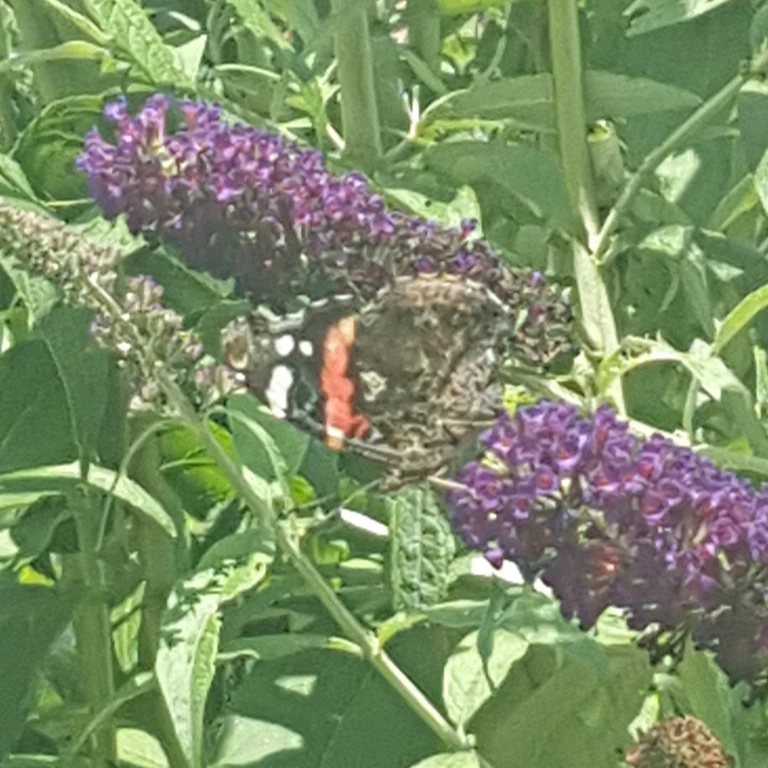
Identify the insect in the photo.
Vanessa atalanta
